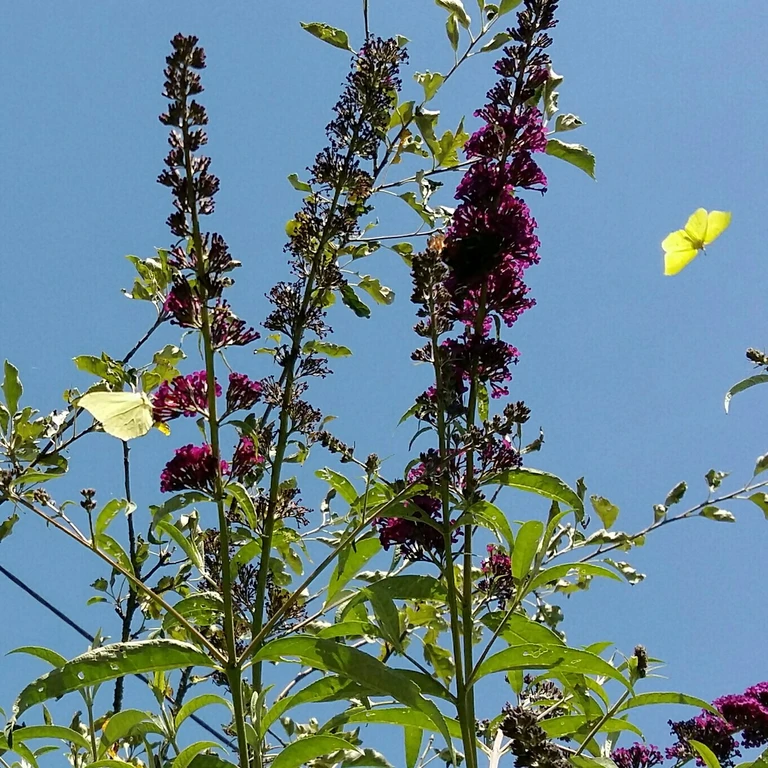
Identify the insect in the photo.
Gonepteryx rhamni
